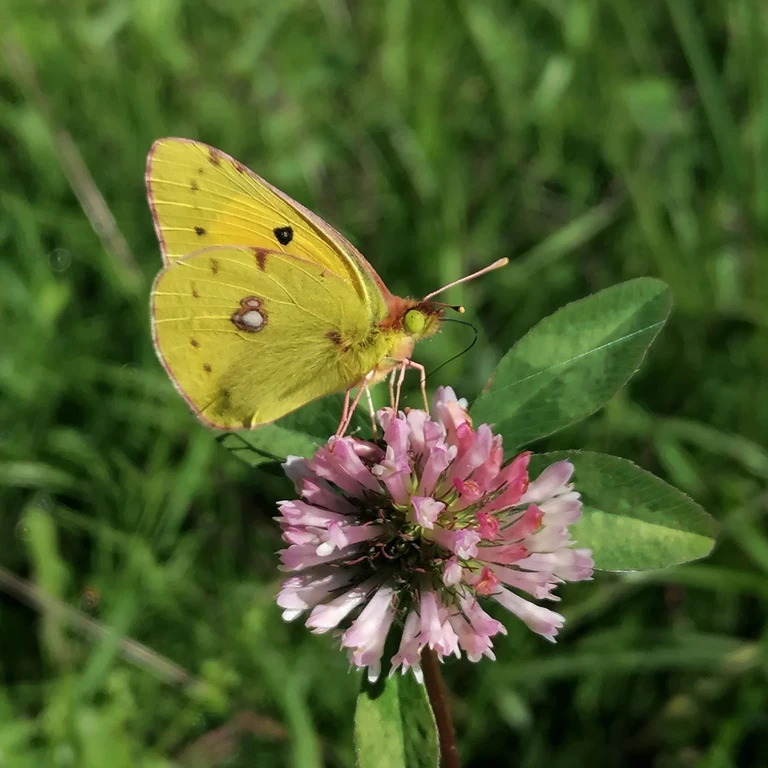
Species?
Colias croceus
